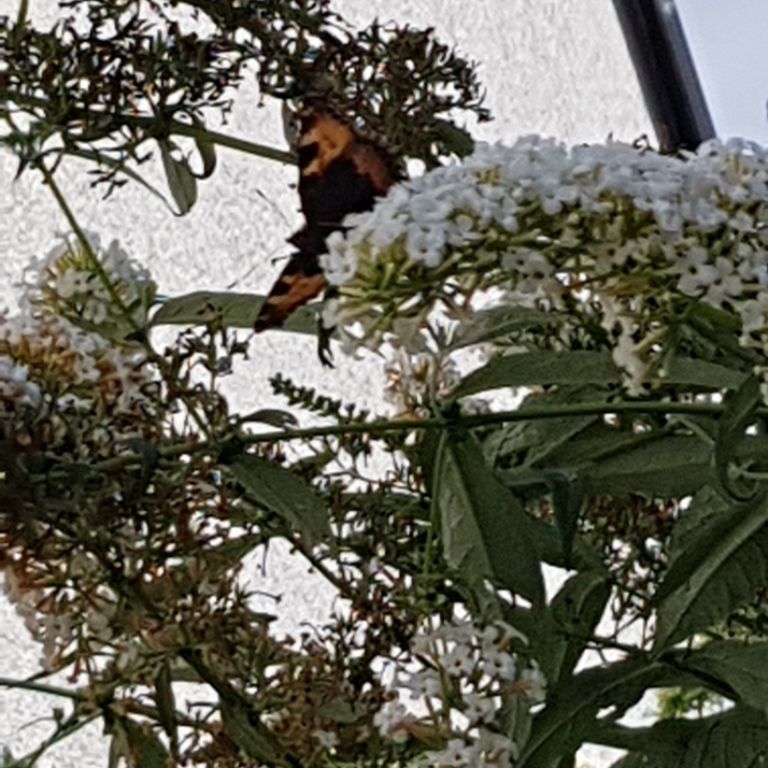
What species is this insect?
Aglais urticae
